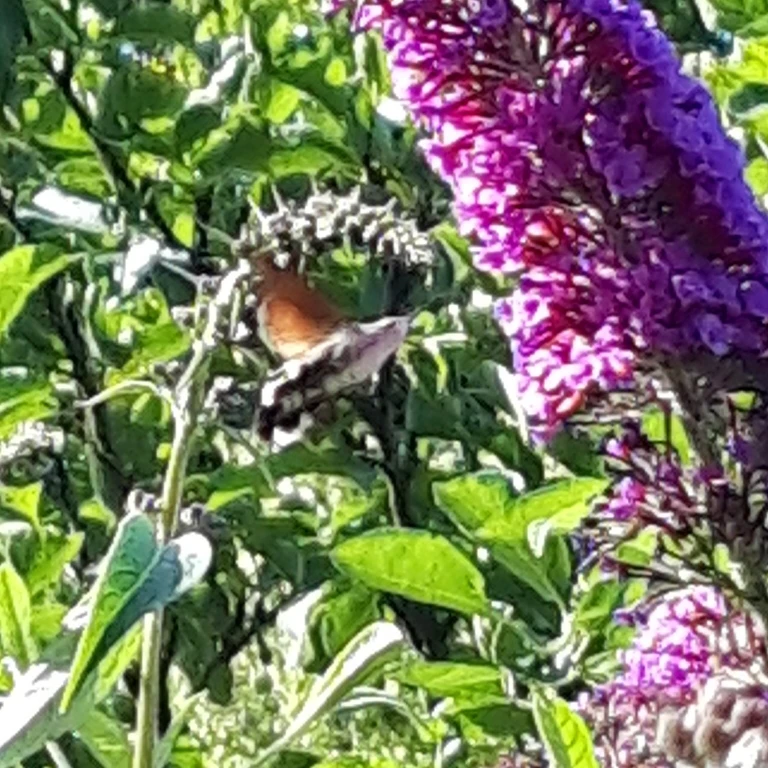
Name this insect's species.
Macroglossum stellatarum
